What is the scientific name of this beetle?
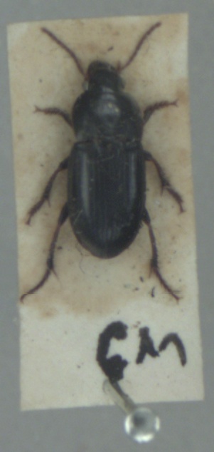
Harpalus anxius
